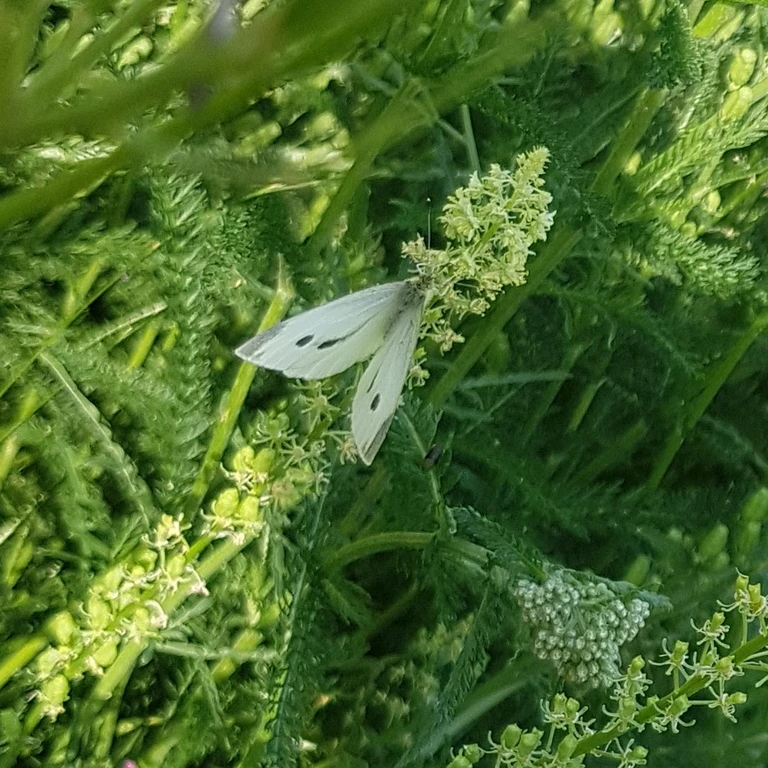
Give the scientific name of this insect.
Pieris rapae
